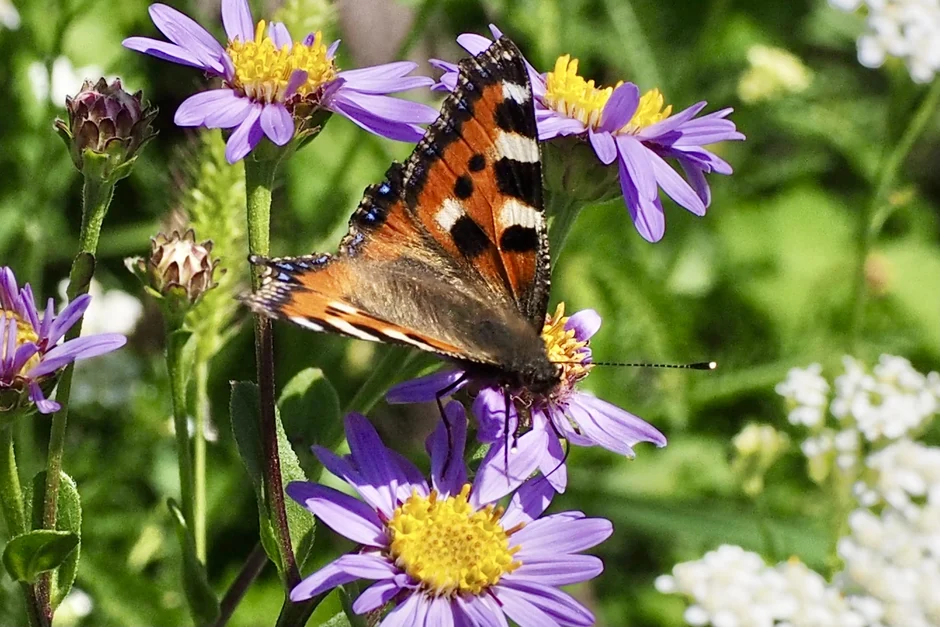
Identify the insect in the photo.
Aglais urticae
